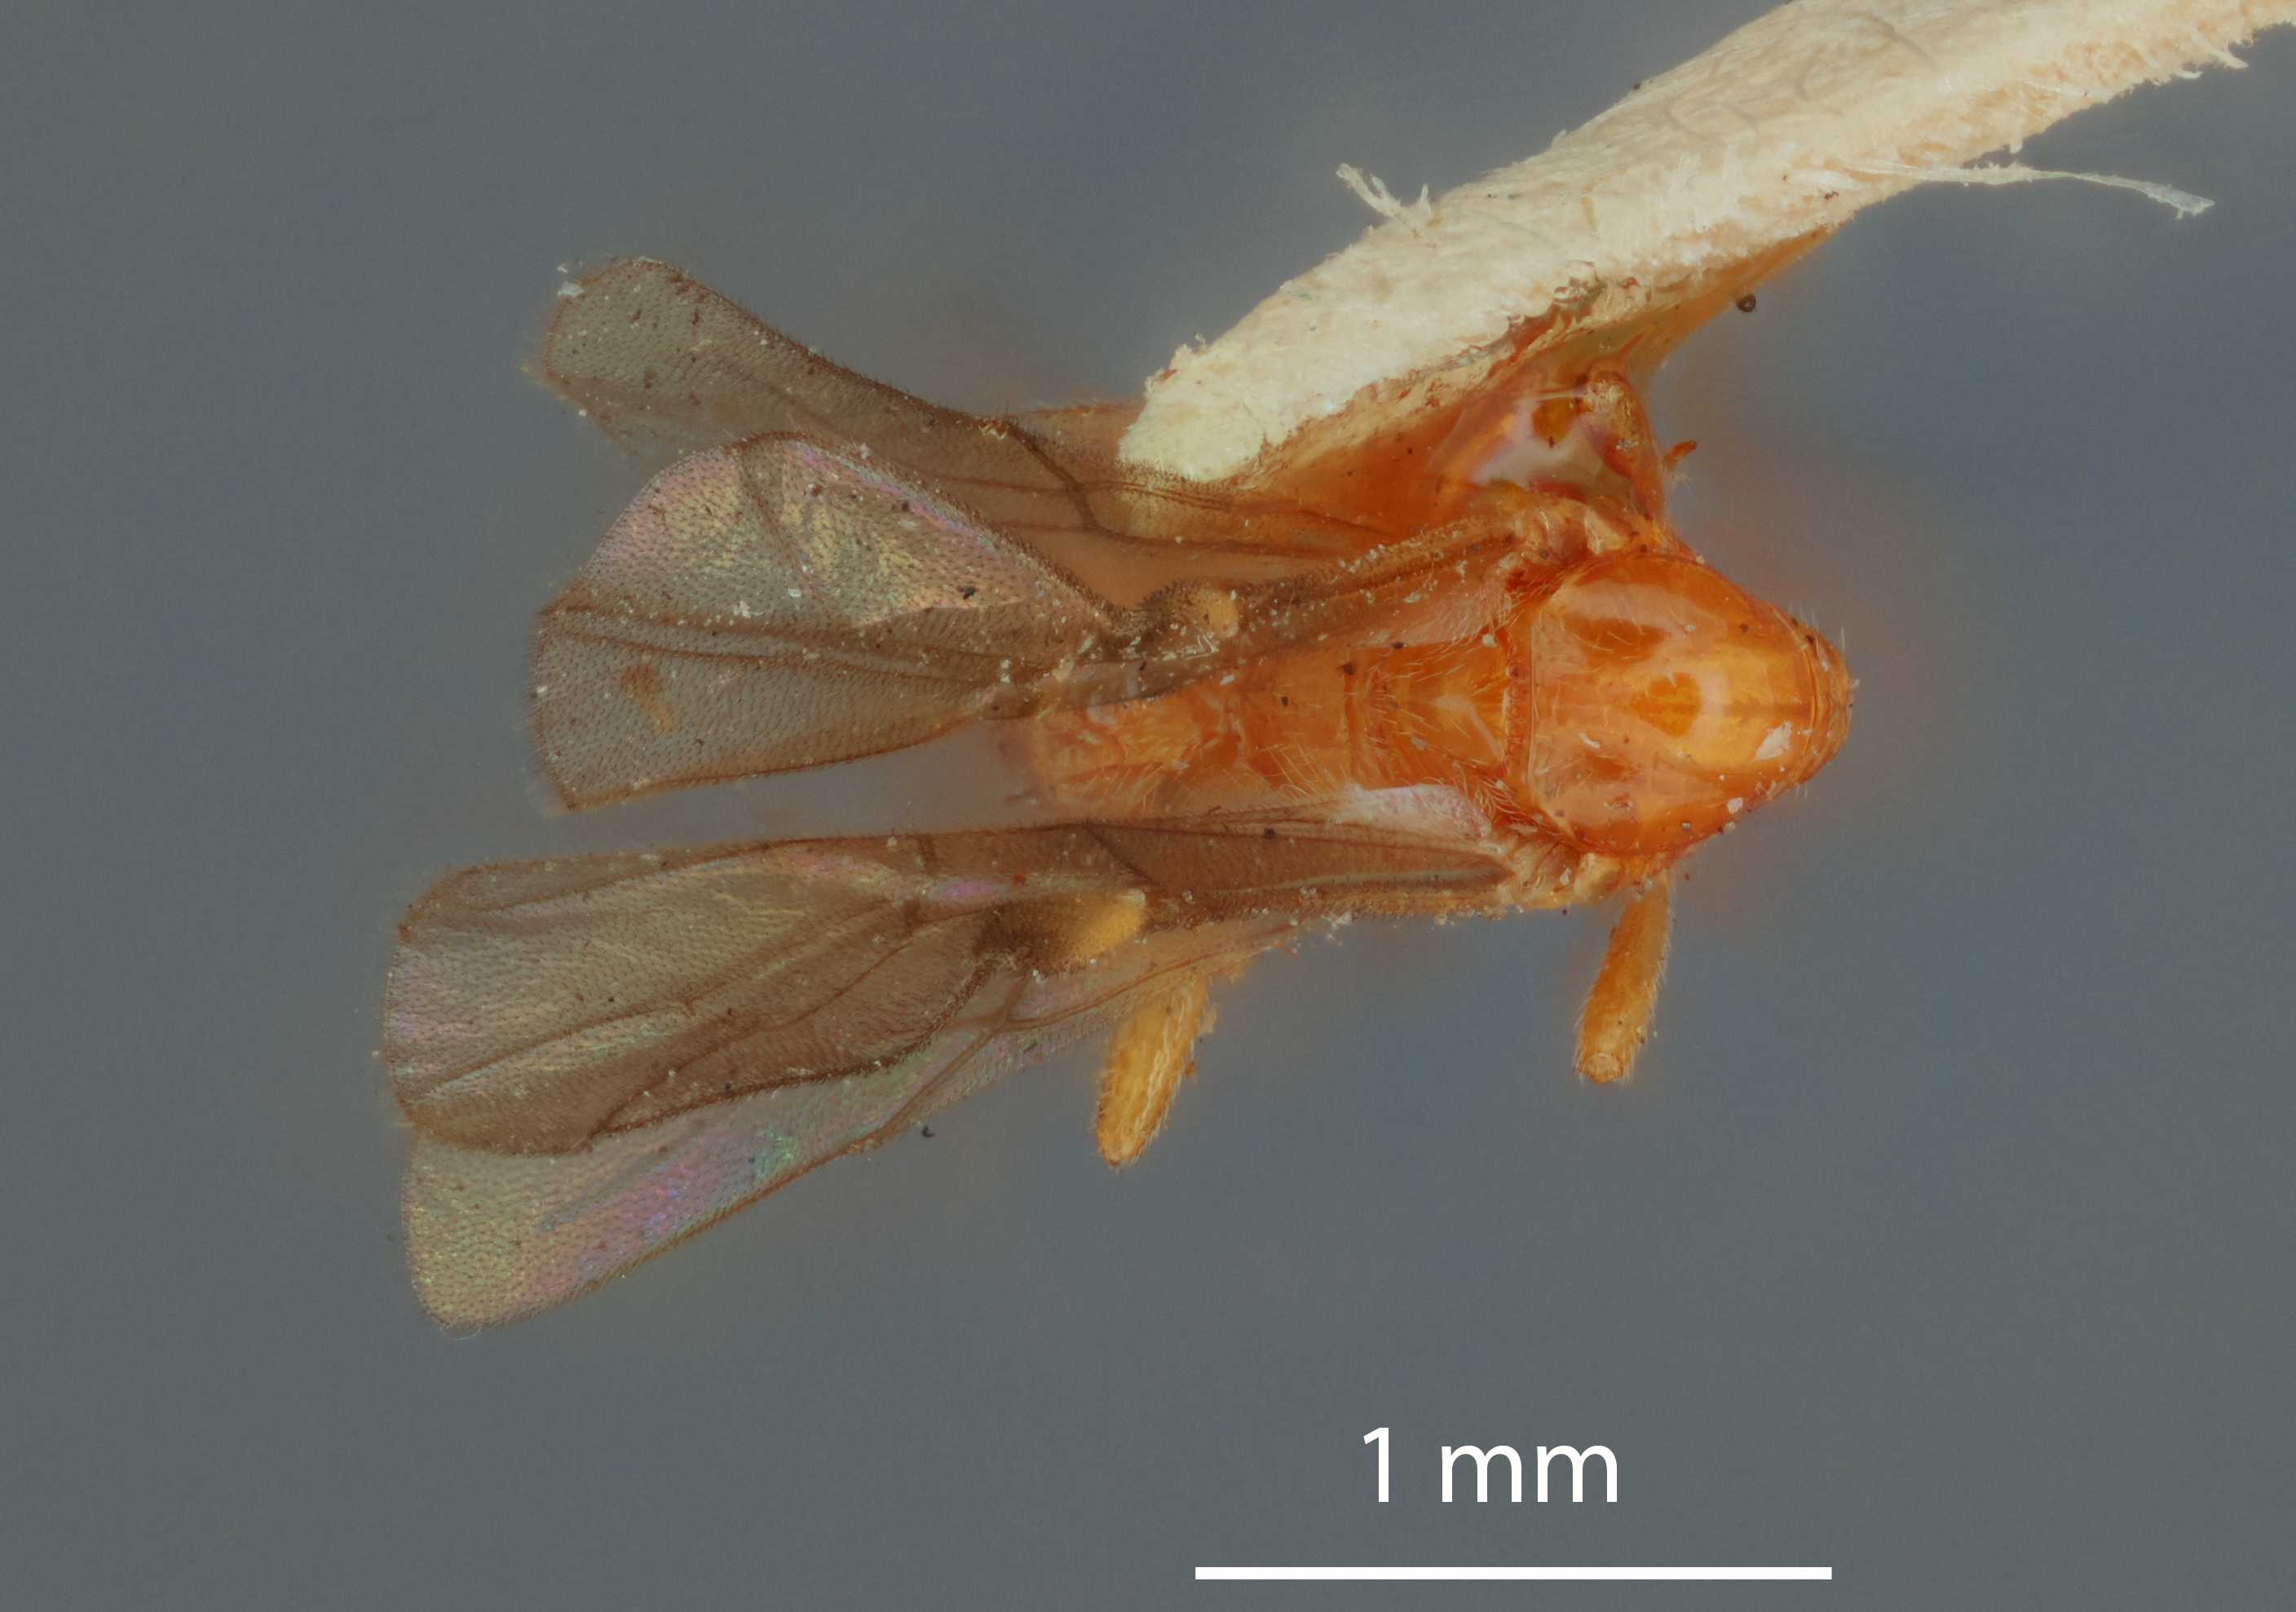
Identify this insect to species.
Microbracon cavlicola
